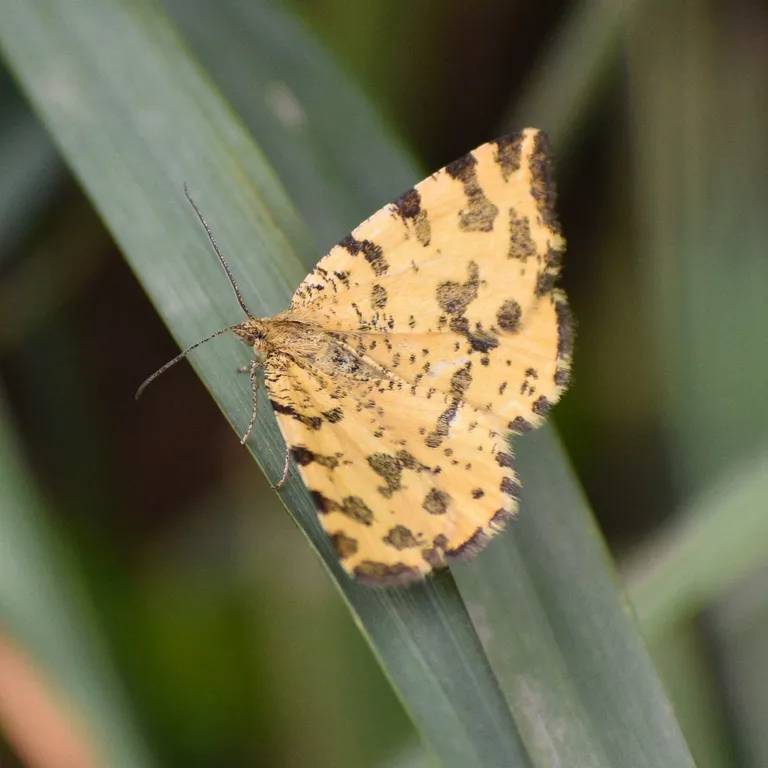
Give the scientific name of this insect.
Pseudopanthera macularia
